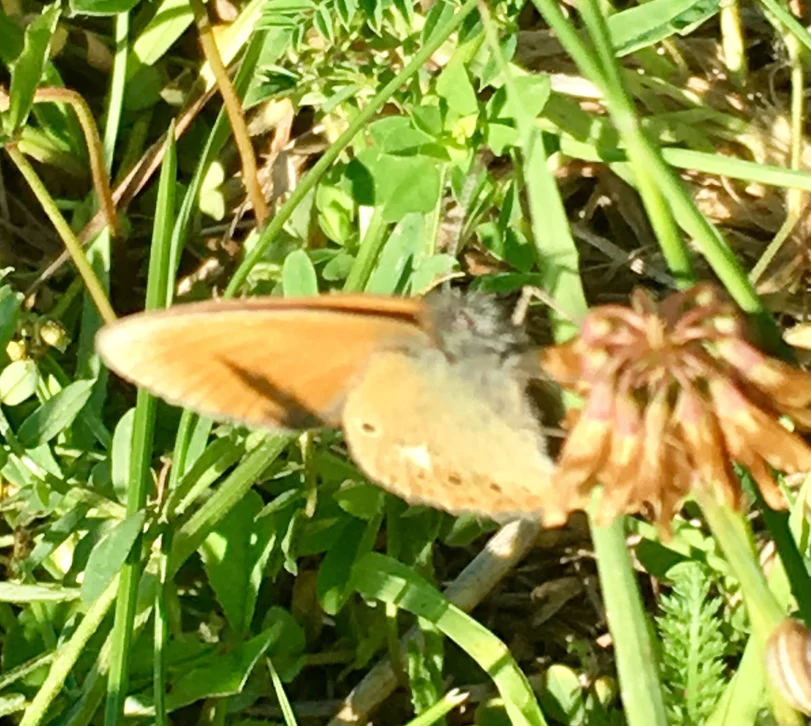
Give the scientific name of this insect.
Coenonympha glycerion (also Coenonympha iphis)
